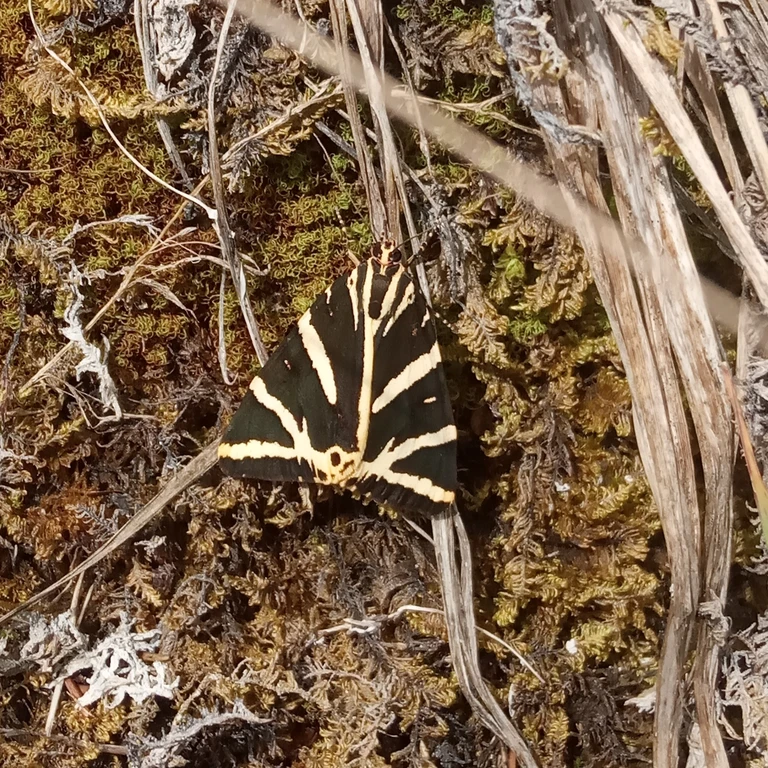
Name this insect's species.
Euplagia quadripunctaria
